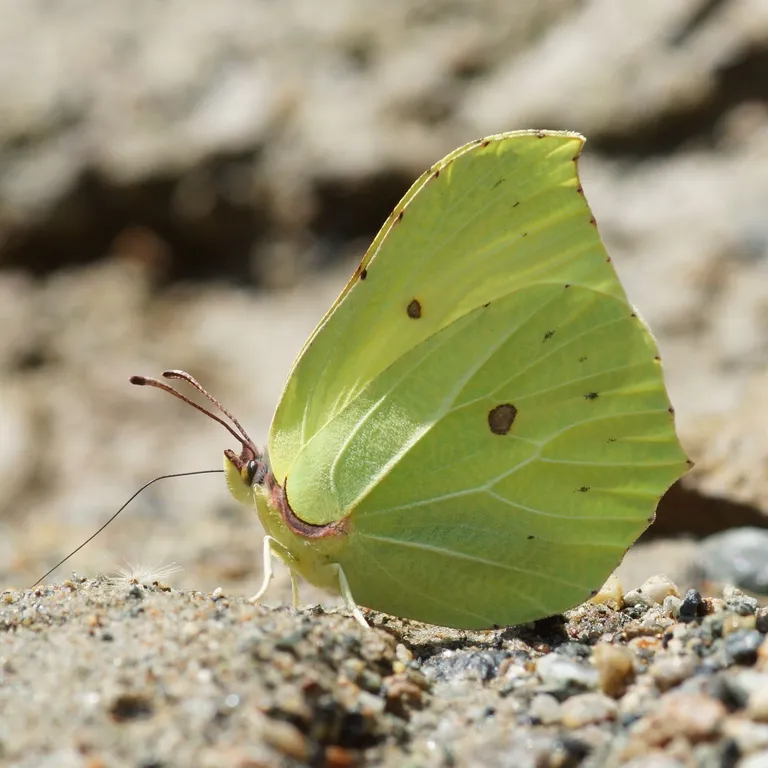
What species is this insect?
Gonepteryx rhamni
